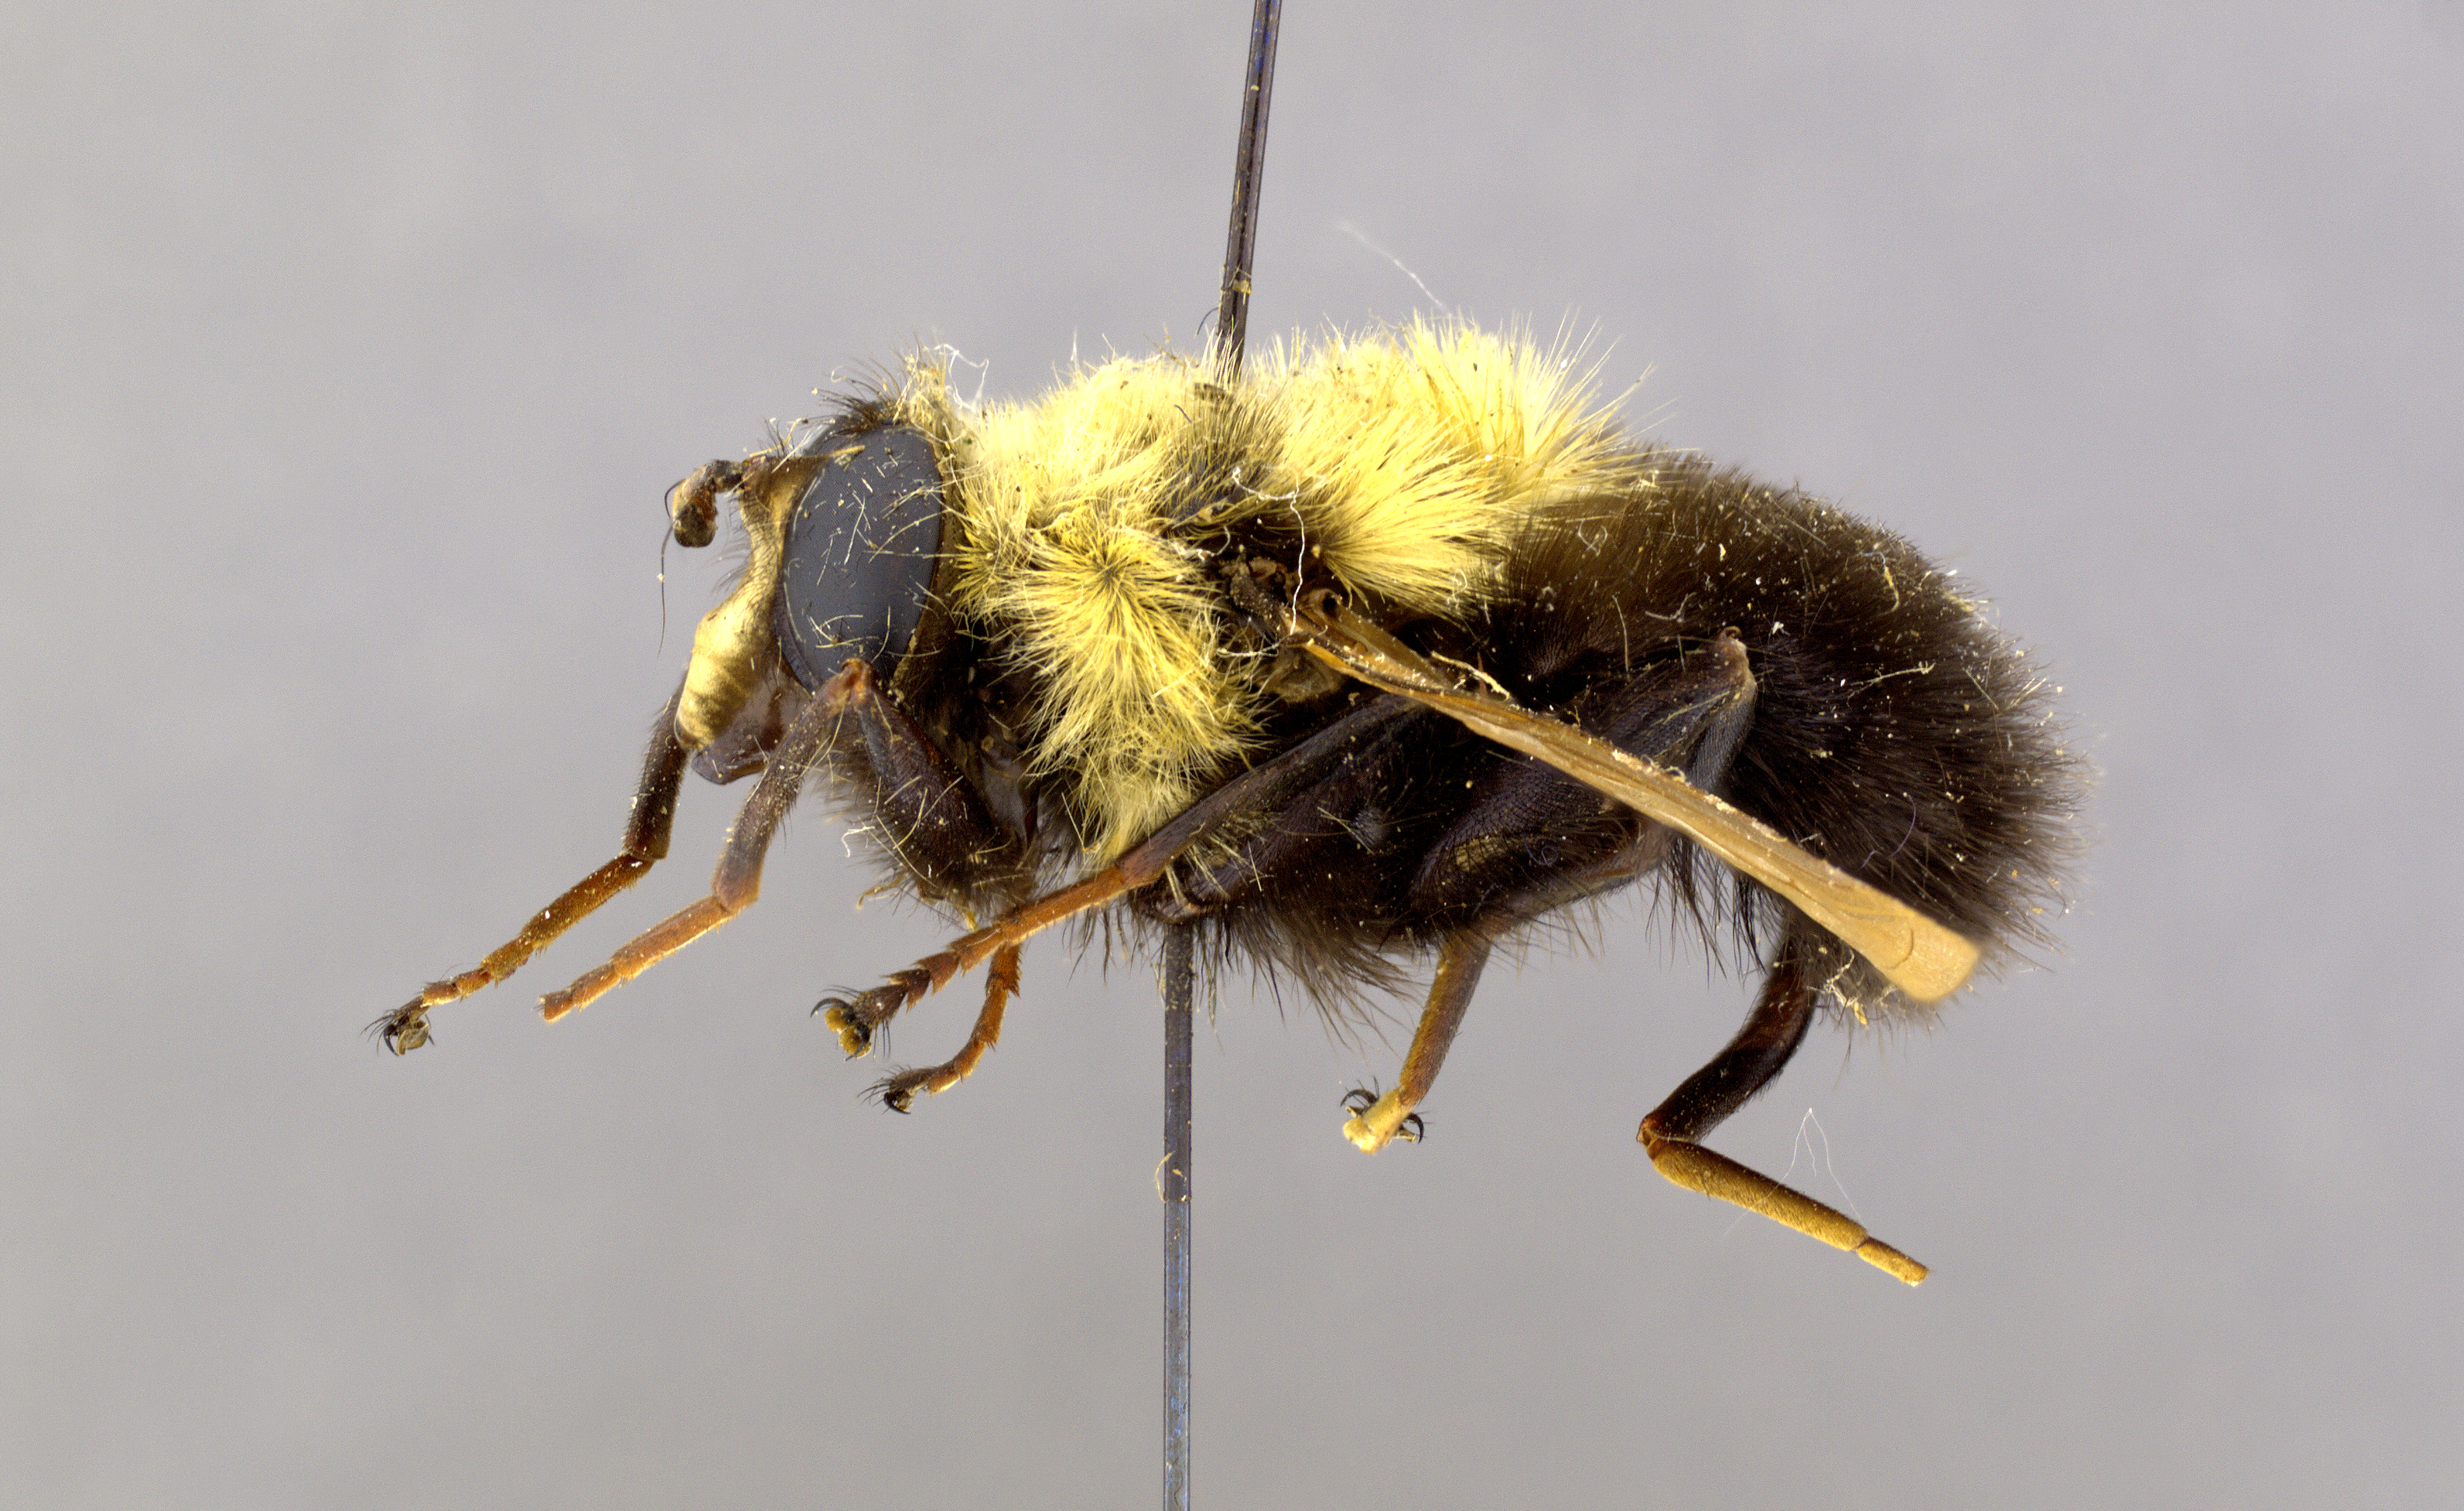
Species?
Criorhina nigriventris
